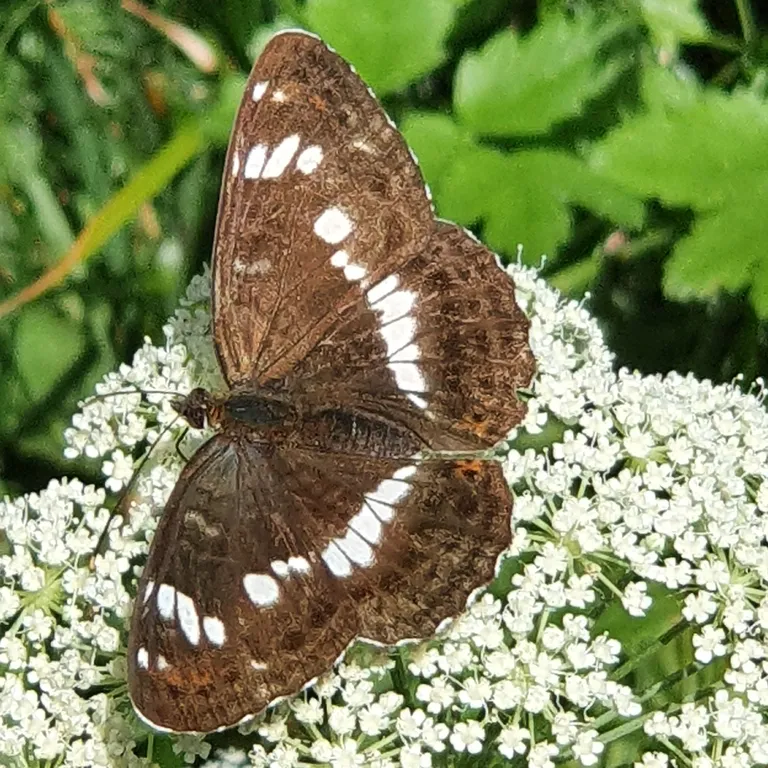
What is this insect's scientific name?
Limenitis camilla (also Ladoga camilla)
